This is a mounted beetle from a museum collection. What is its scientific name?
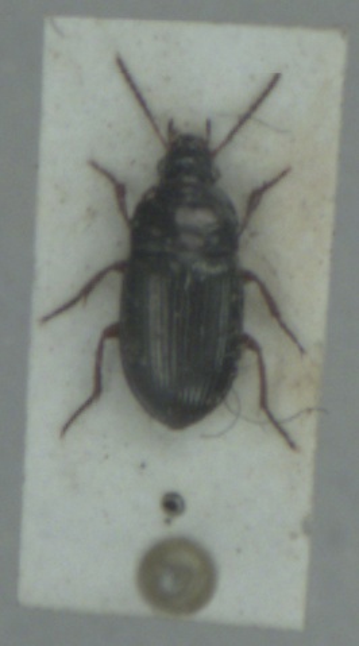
Amara lucida
